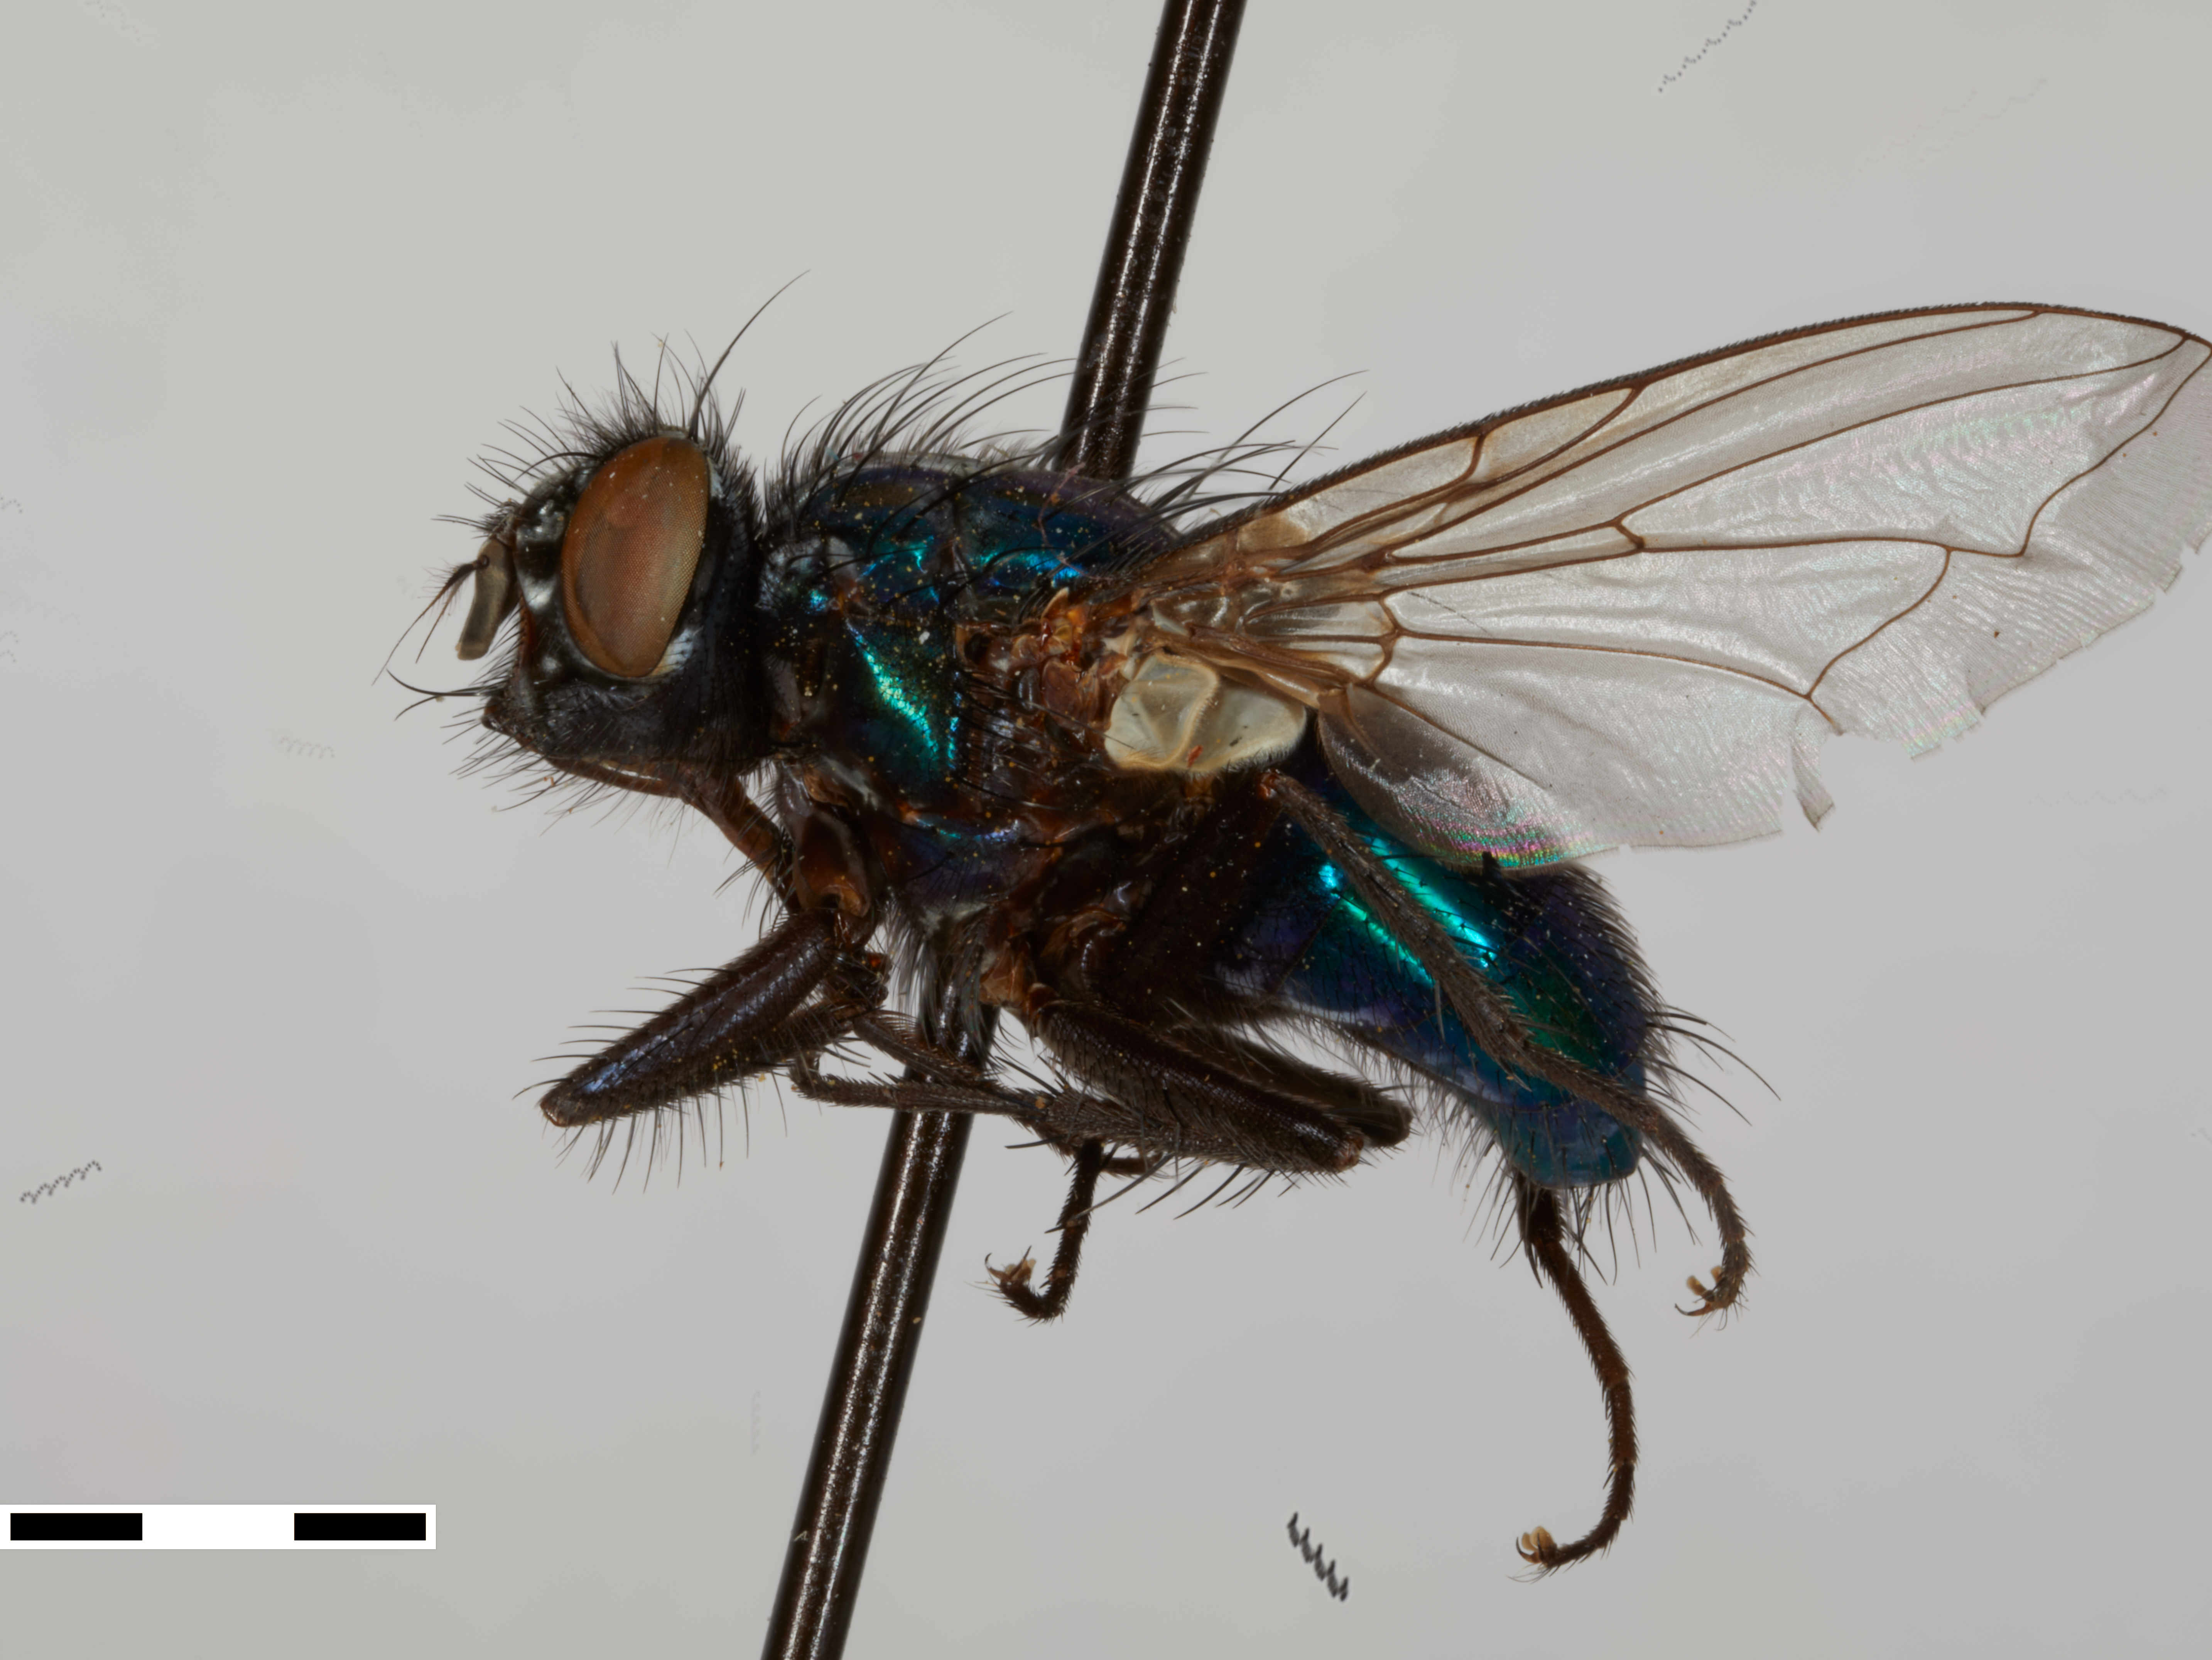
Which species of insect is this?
Chlorobrachycoma splendida
